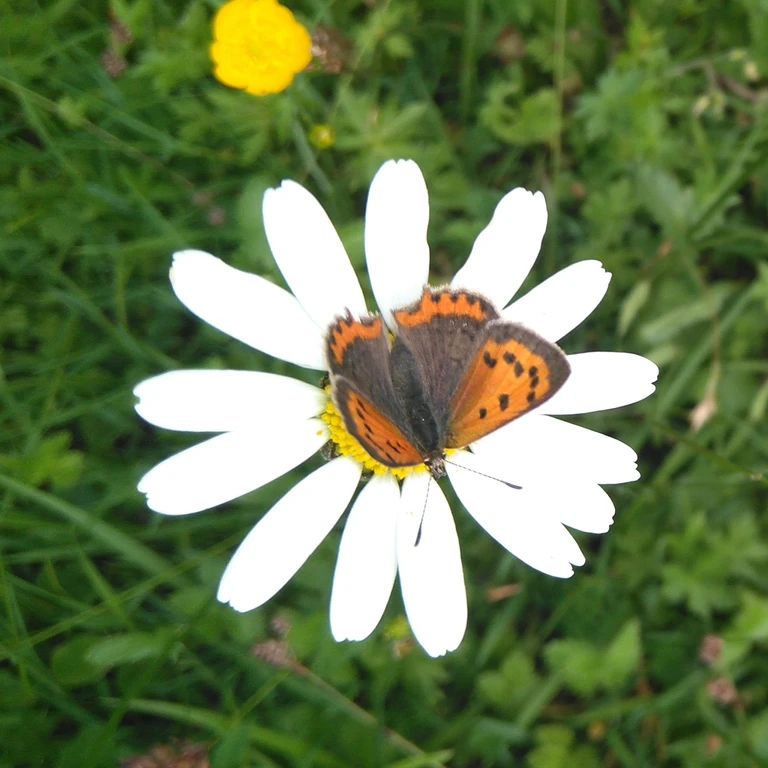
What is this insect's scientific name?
Lycaena phlaeas
